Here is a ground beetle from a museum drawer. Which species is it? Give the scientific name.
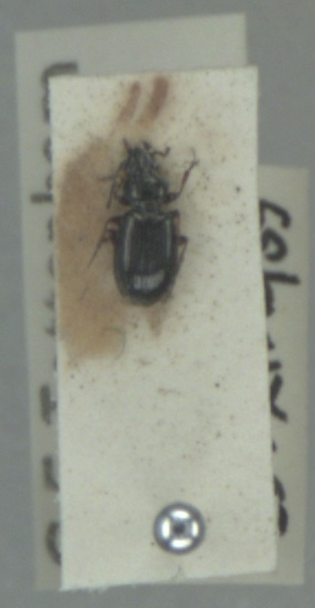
Bembidion lampros
